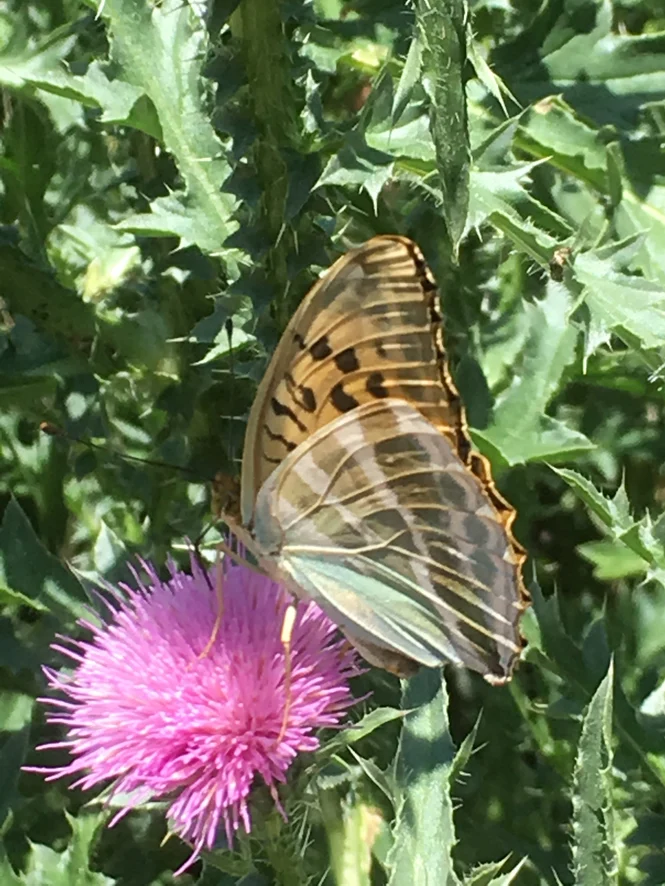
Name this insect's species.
Argynnis paphia
